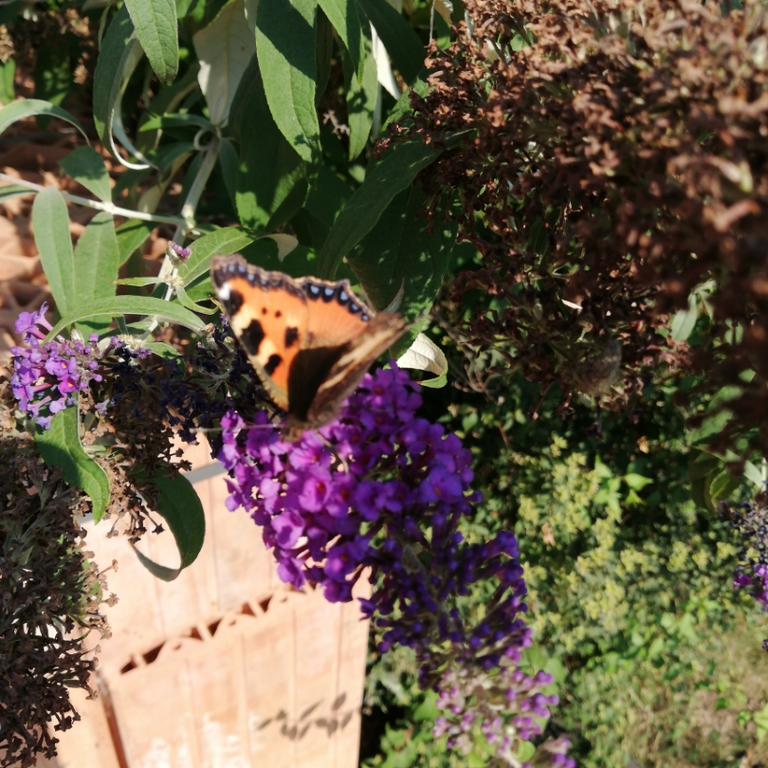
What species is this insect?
Aglais urticae
